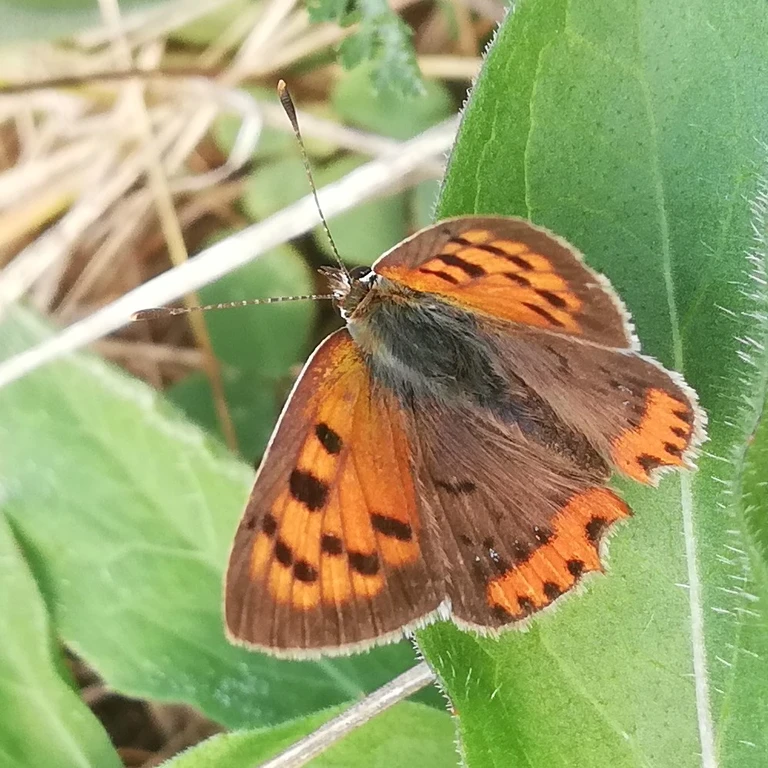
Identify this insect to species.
Lycaena phlaeas
